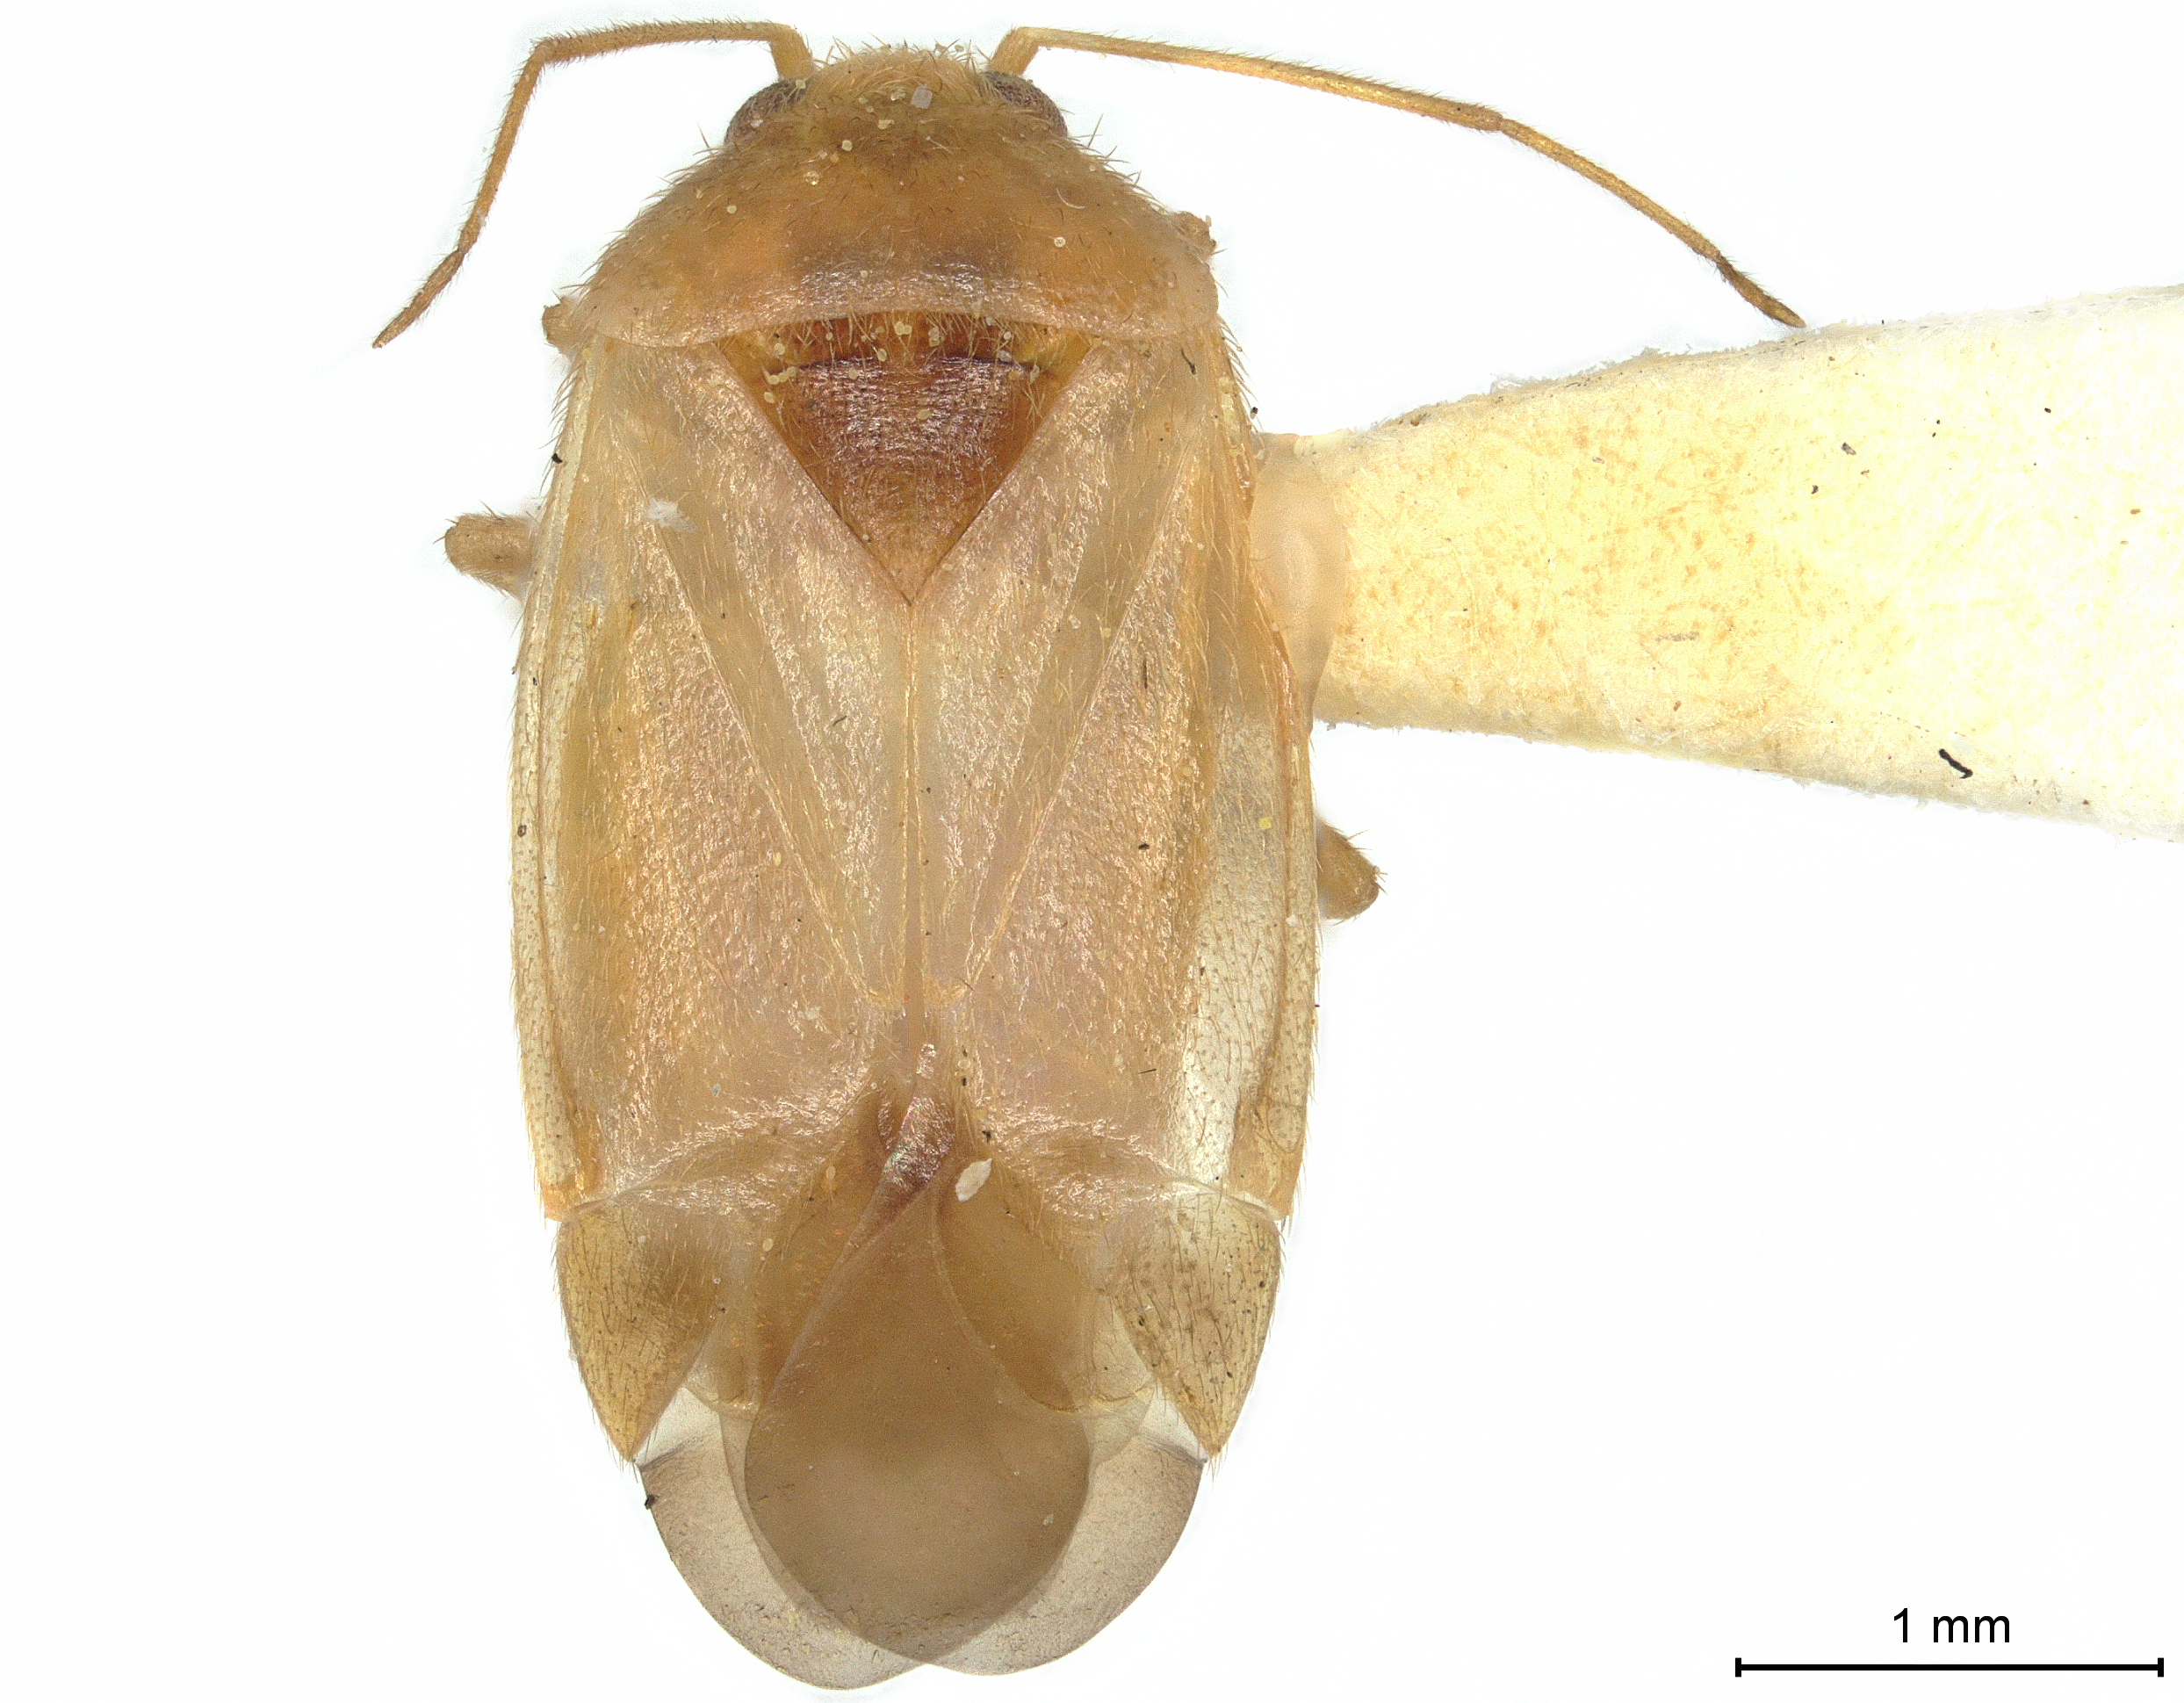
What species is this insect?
Cariniocoris geminatus
